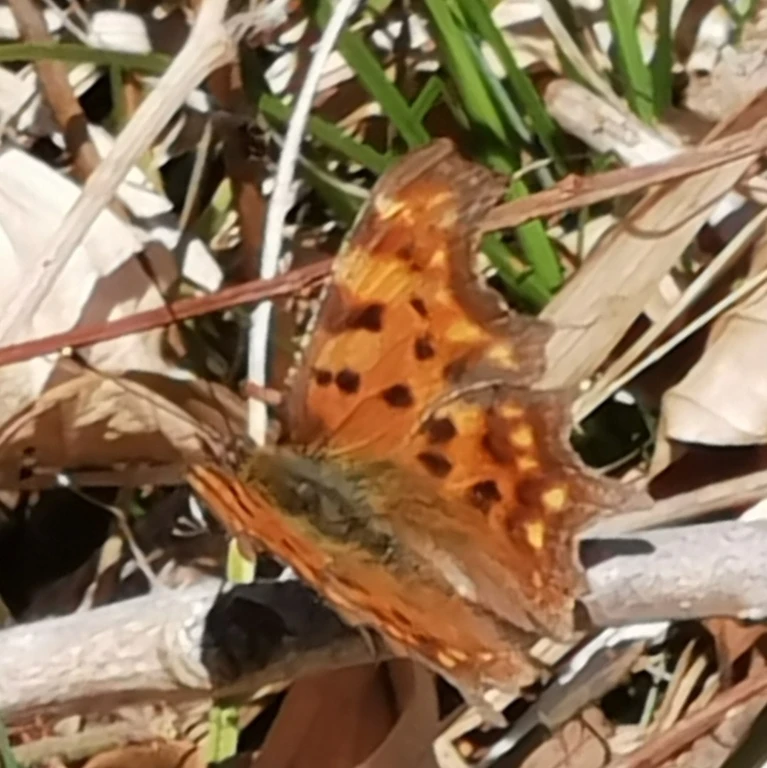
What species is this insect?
Polygonia c-album
